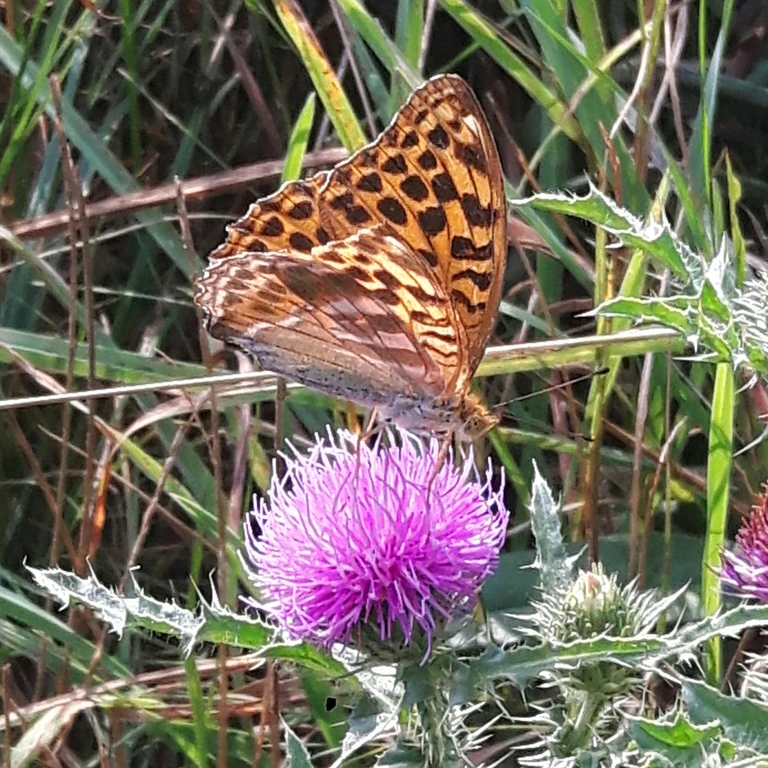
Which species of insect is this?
Argynnis paphia
